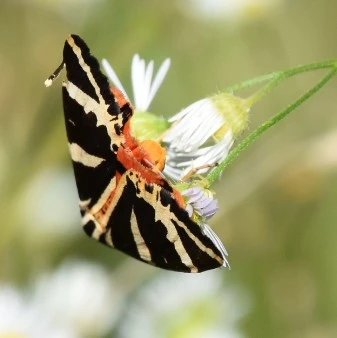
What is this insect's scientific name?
Euplagia quadripunctaria
